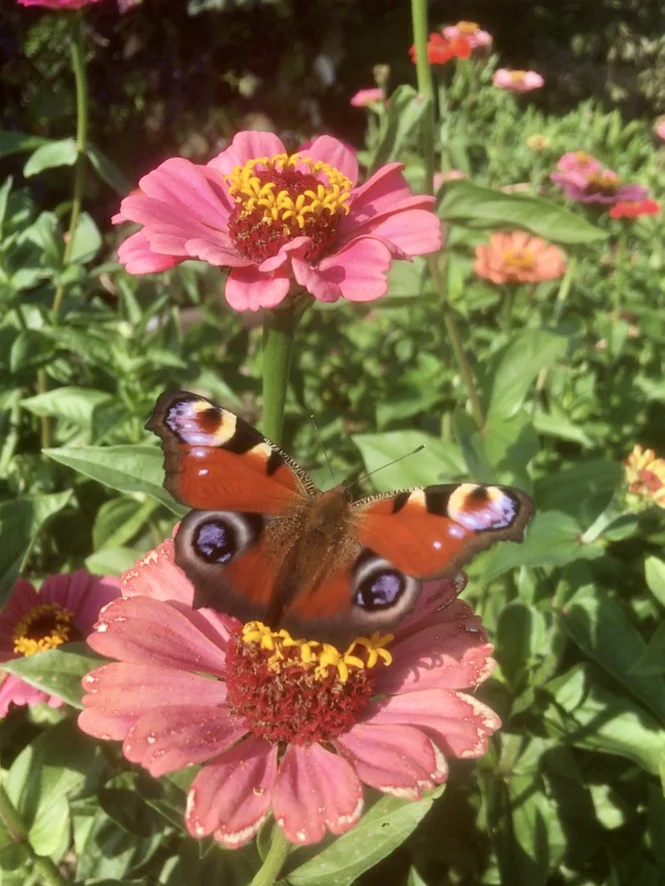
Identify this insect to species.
Aglais io
